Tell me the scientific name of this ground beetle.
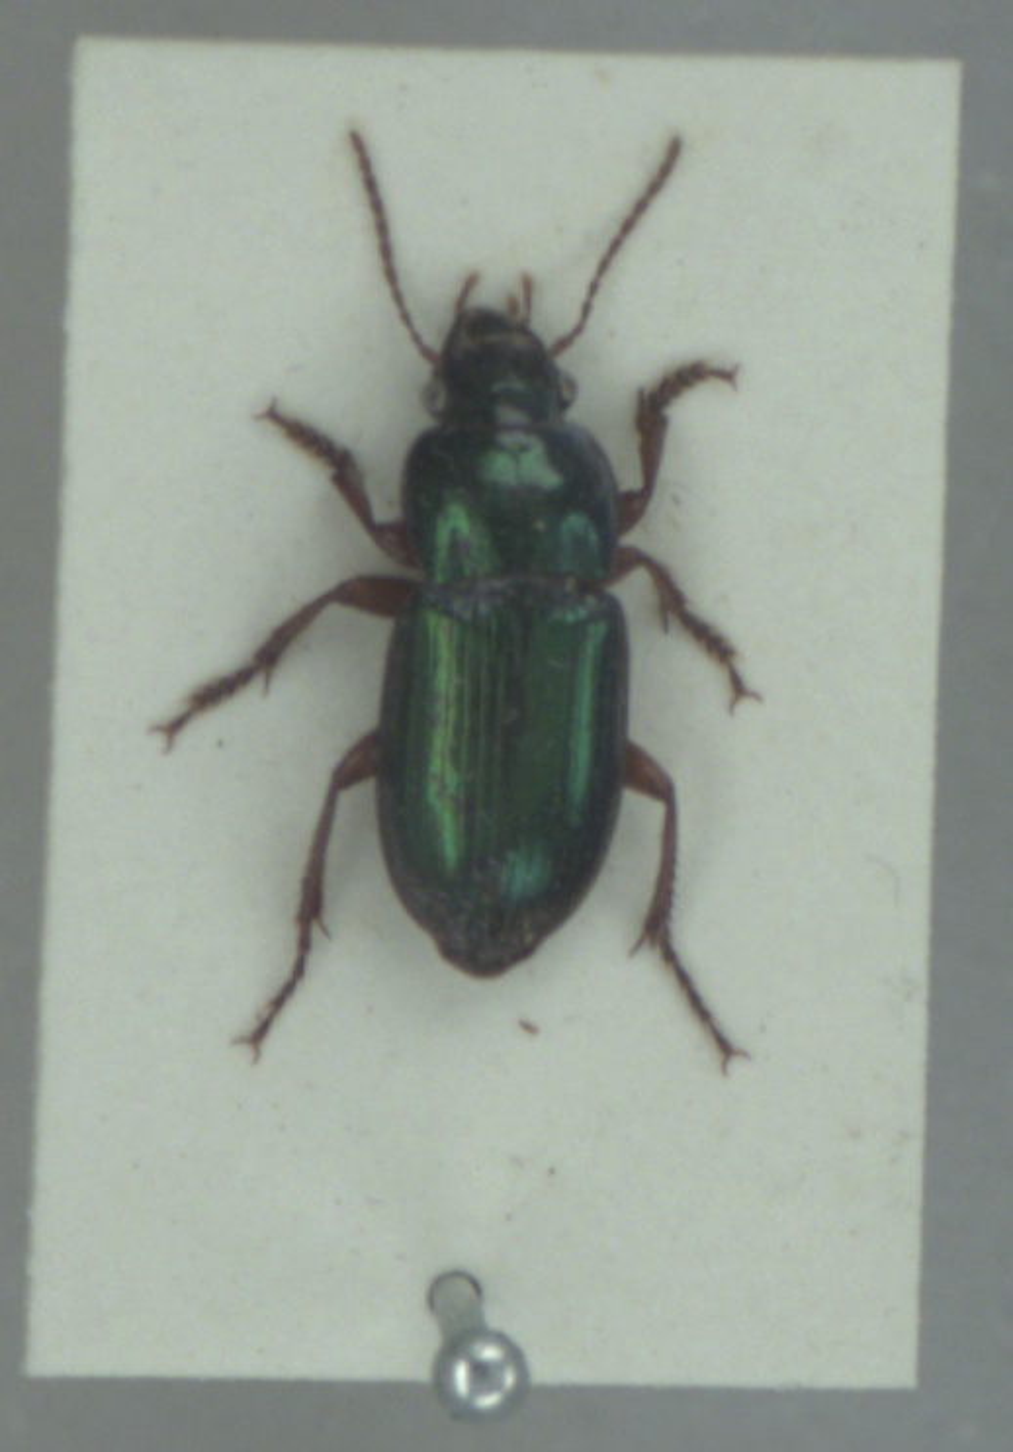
Harpalus affinis
